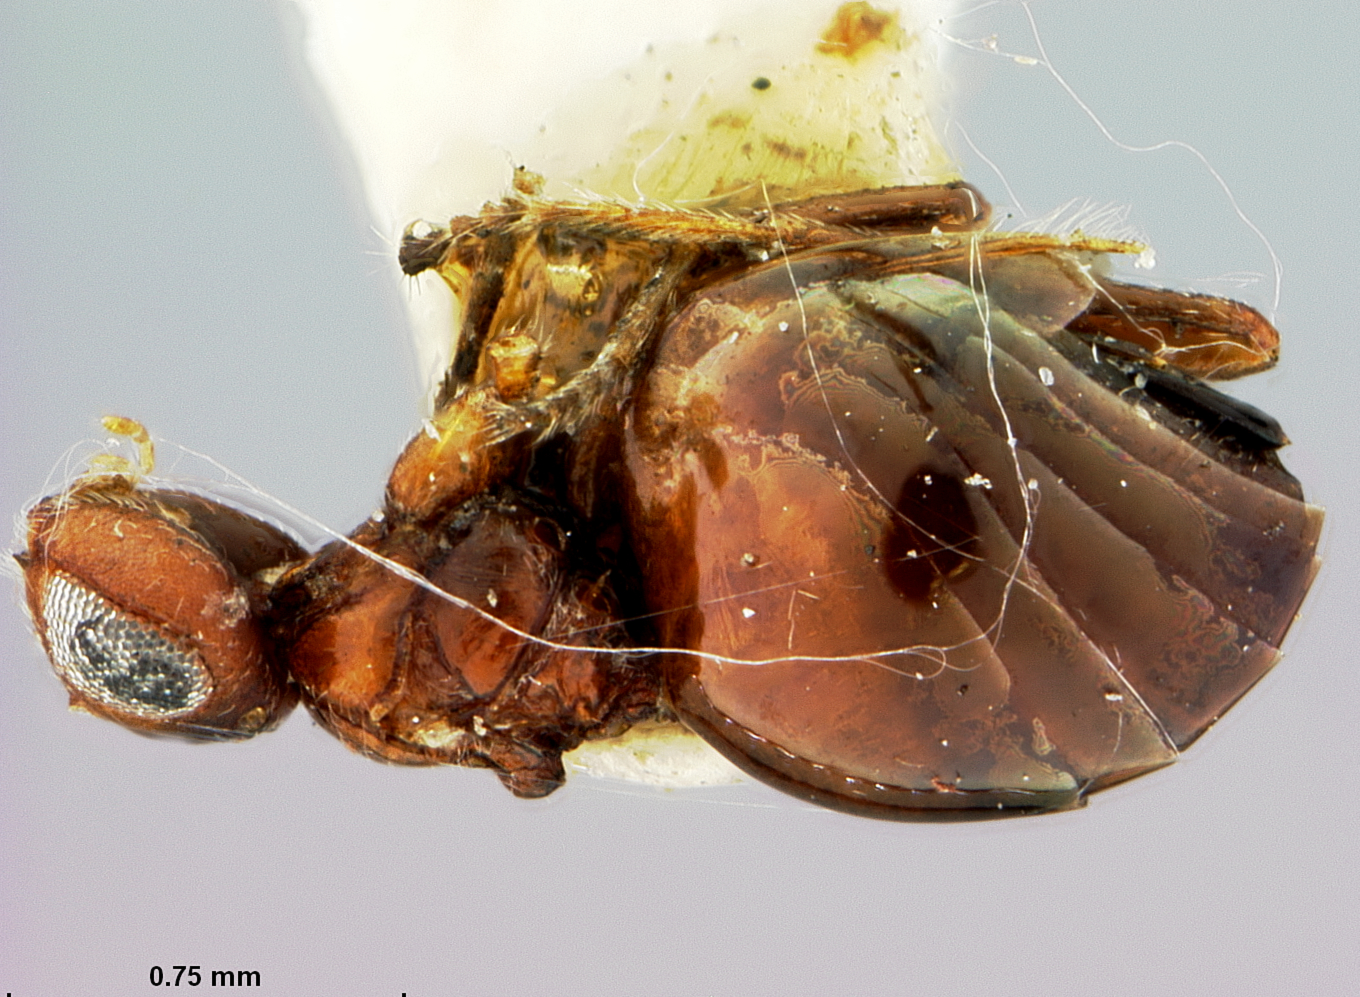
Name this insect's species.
Acraspis vaccinii
